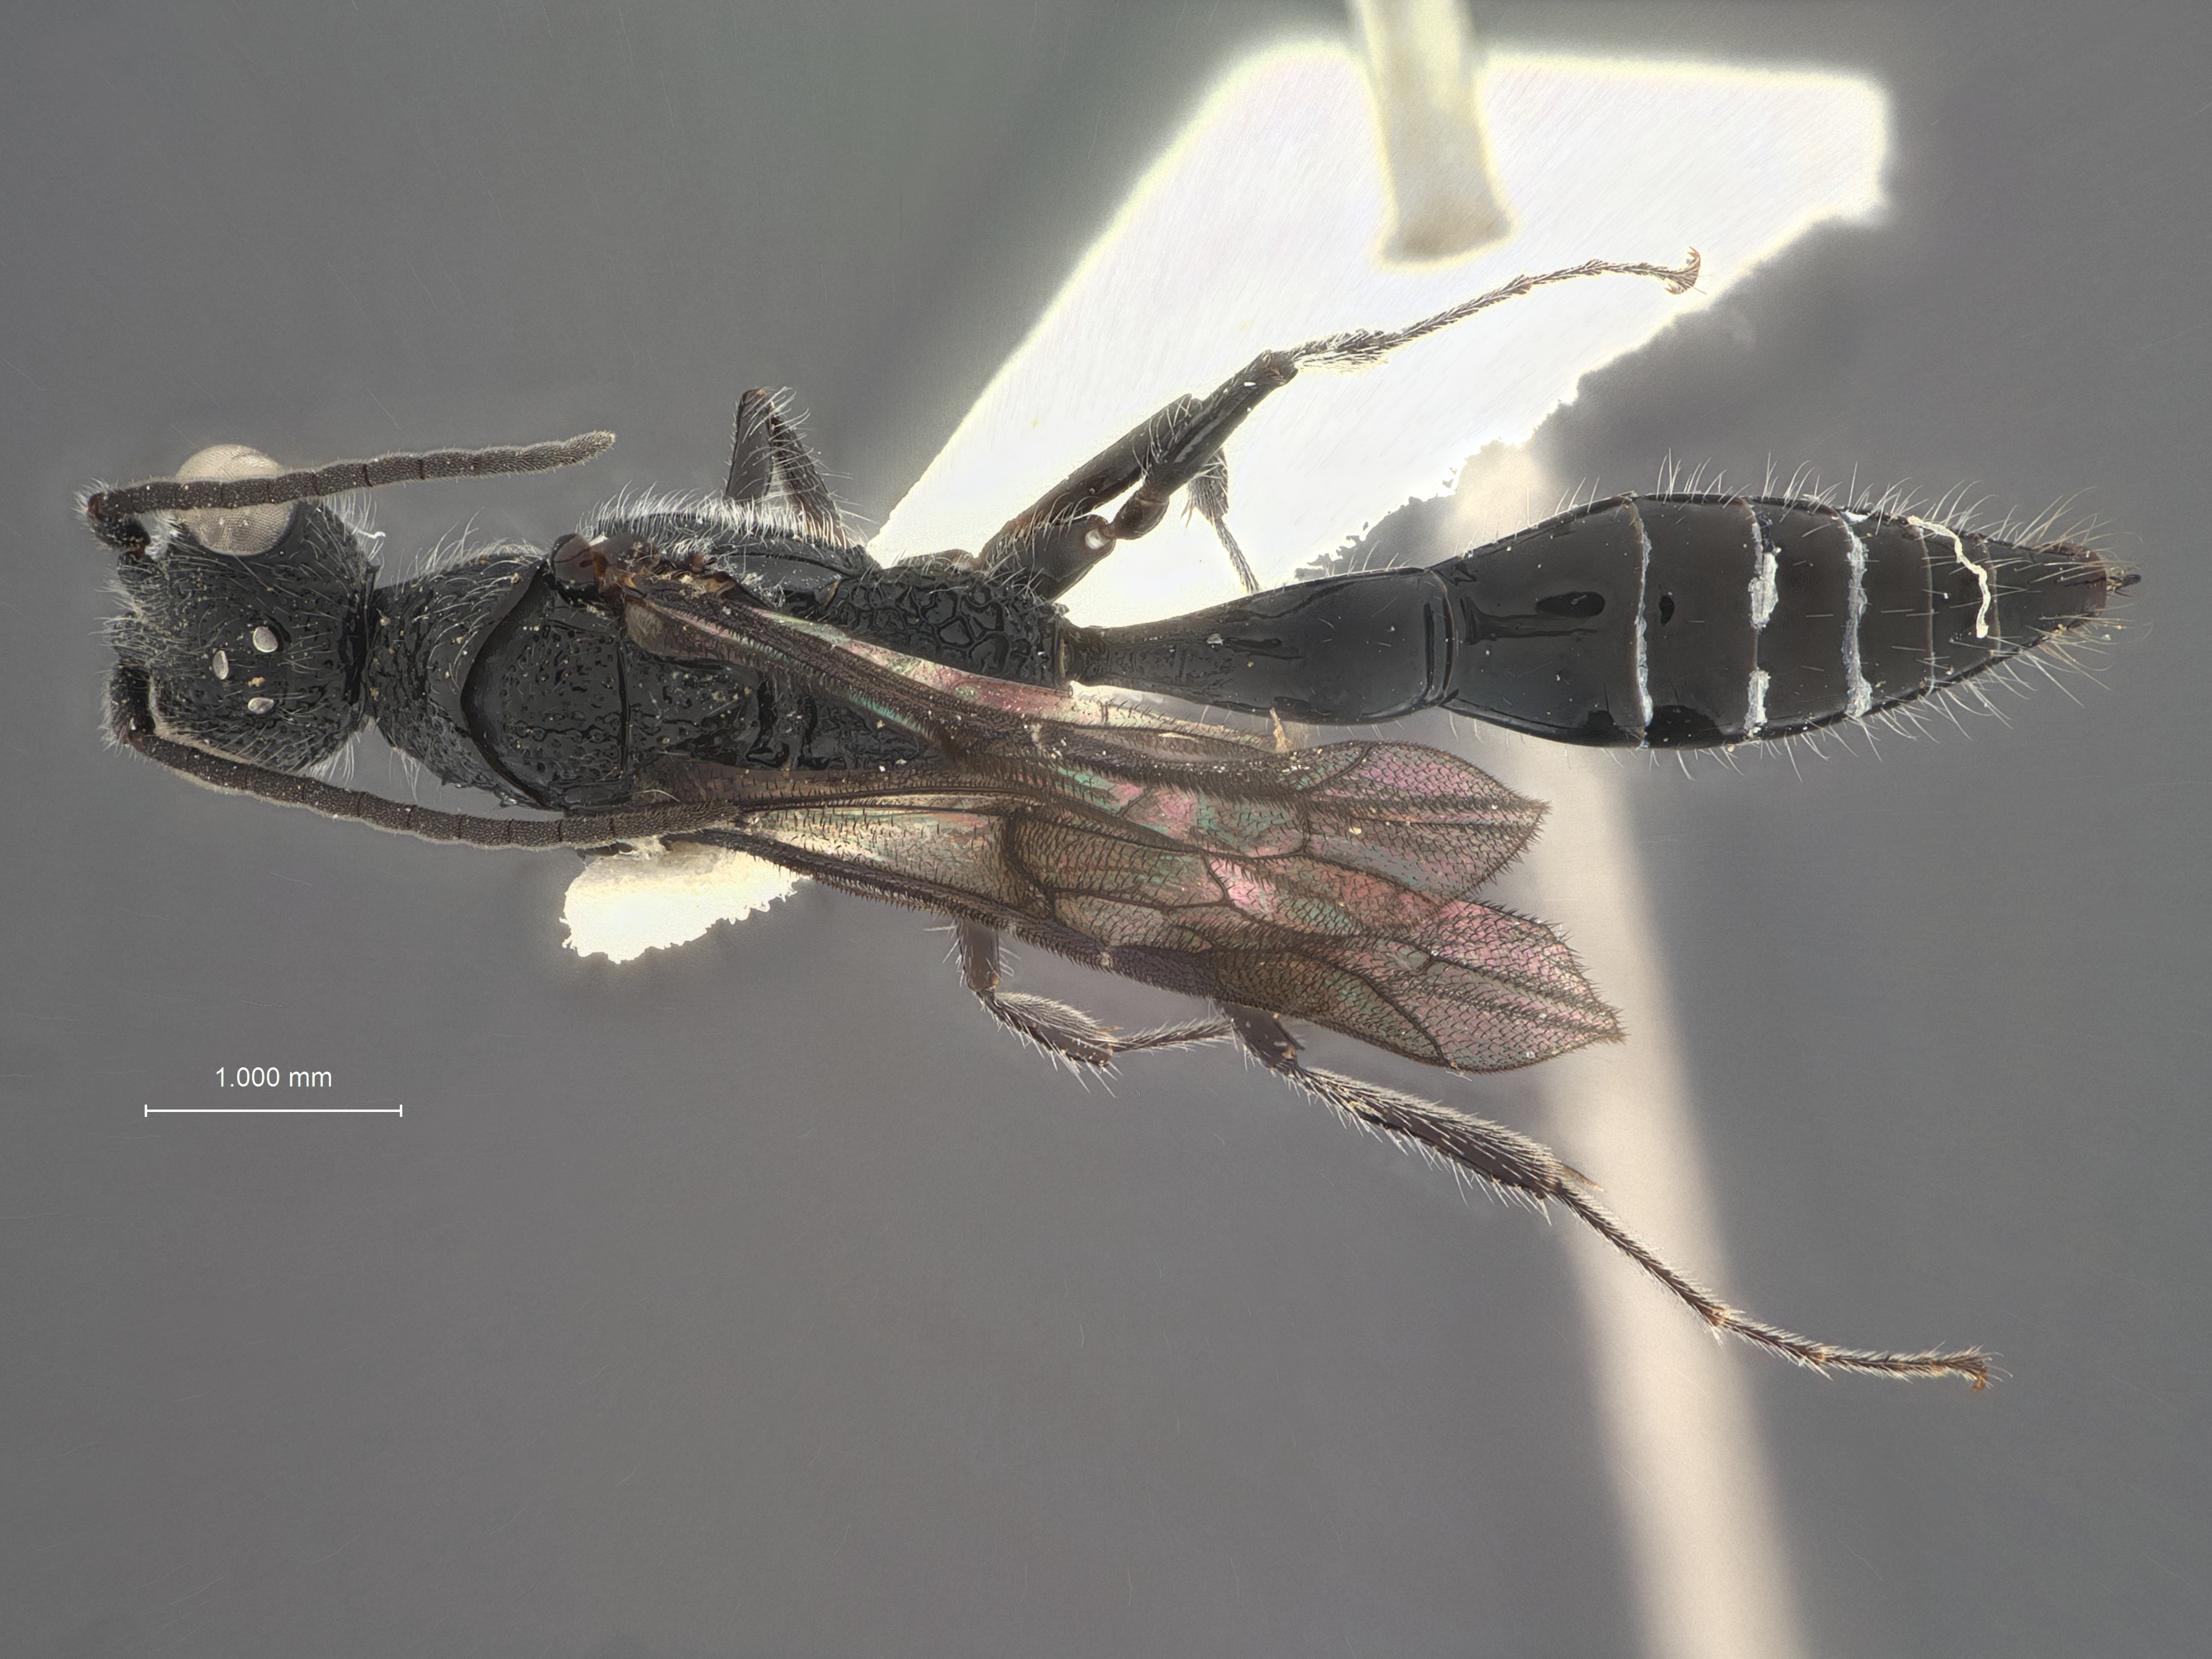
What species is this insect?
Pterombrus piceus
